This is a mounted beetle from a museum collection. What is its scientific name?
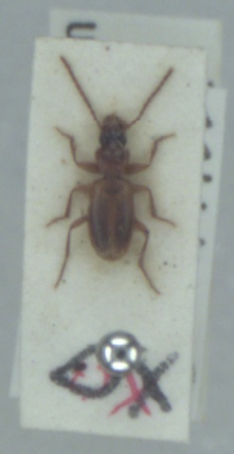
Trechoblemus micros
